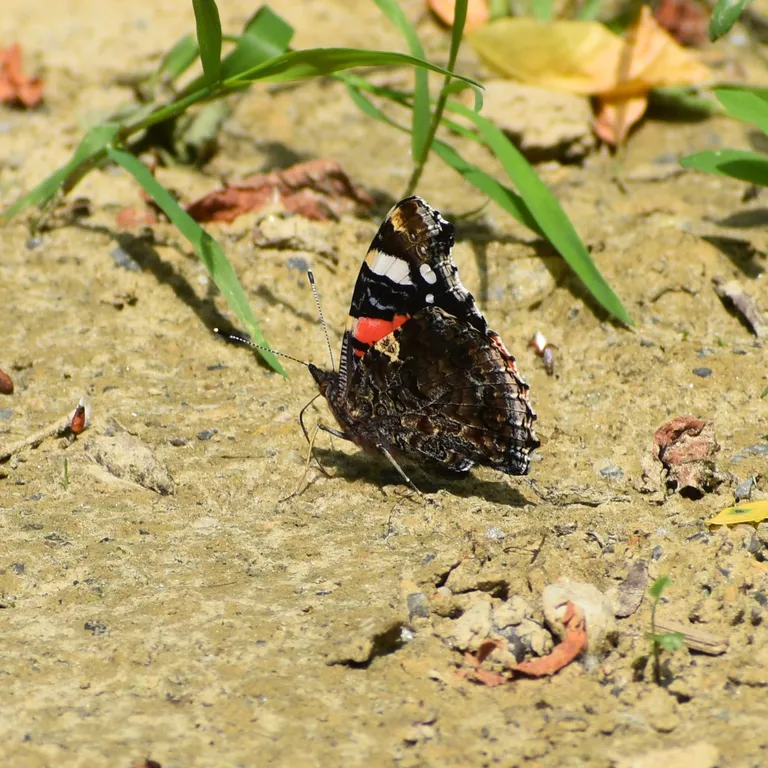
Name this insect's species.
Vanessa atalanta
